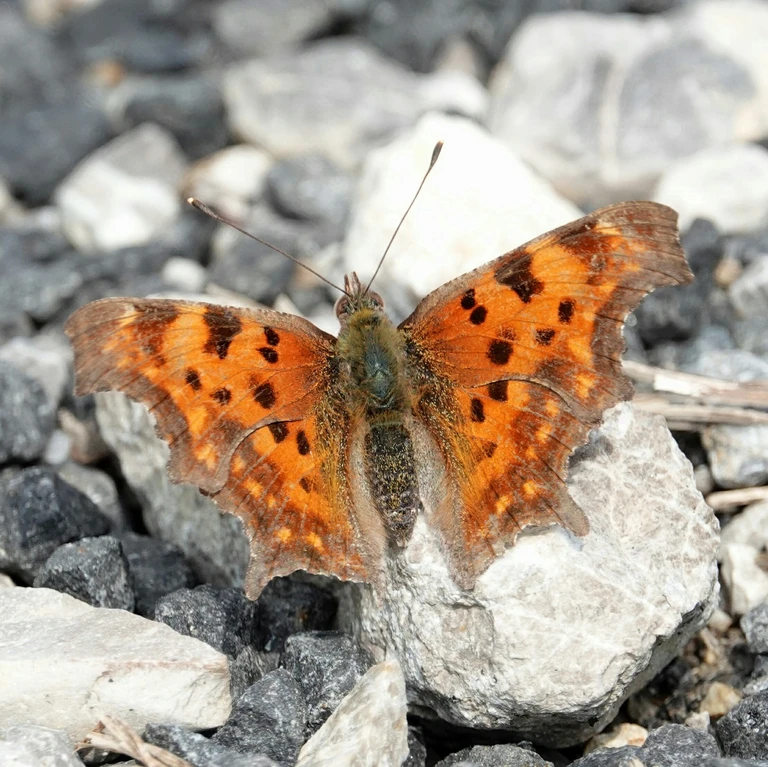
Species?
Polygonia c-album
